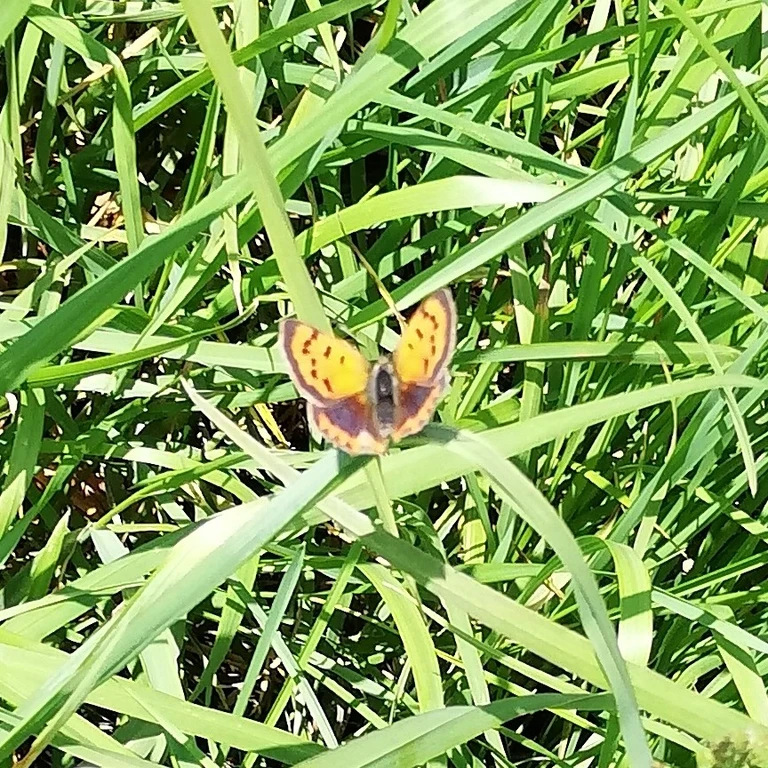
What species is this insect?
Lycaena phlaeas
